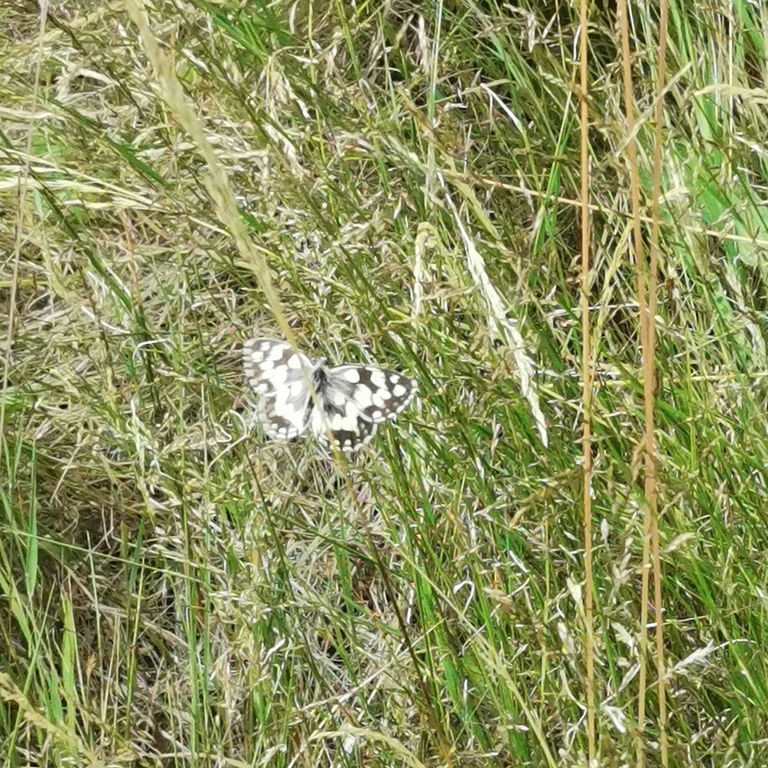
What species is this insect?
Melanargia galathea
